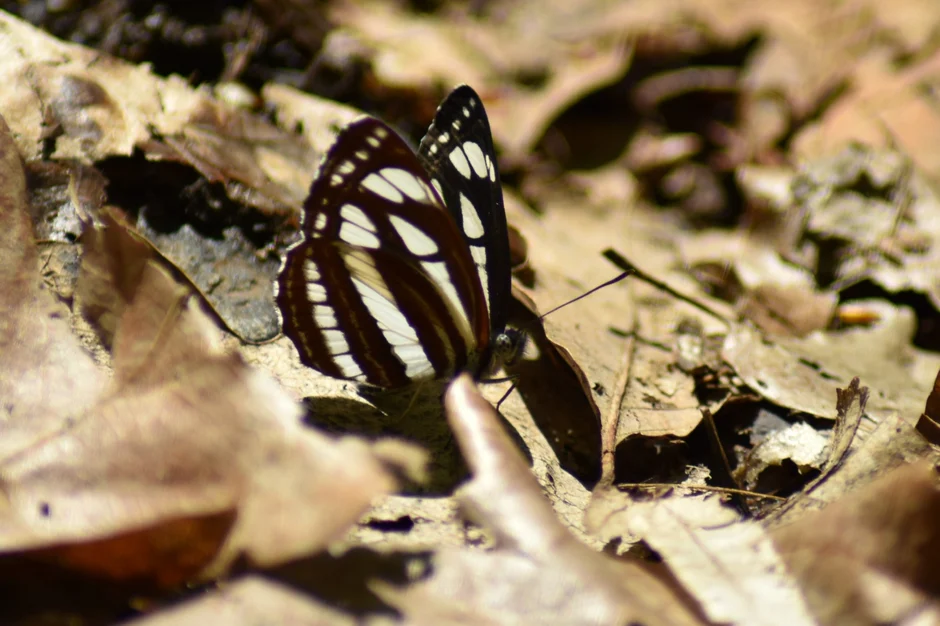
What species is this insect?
Neptis sappho
